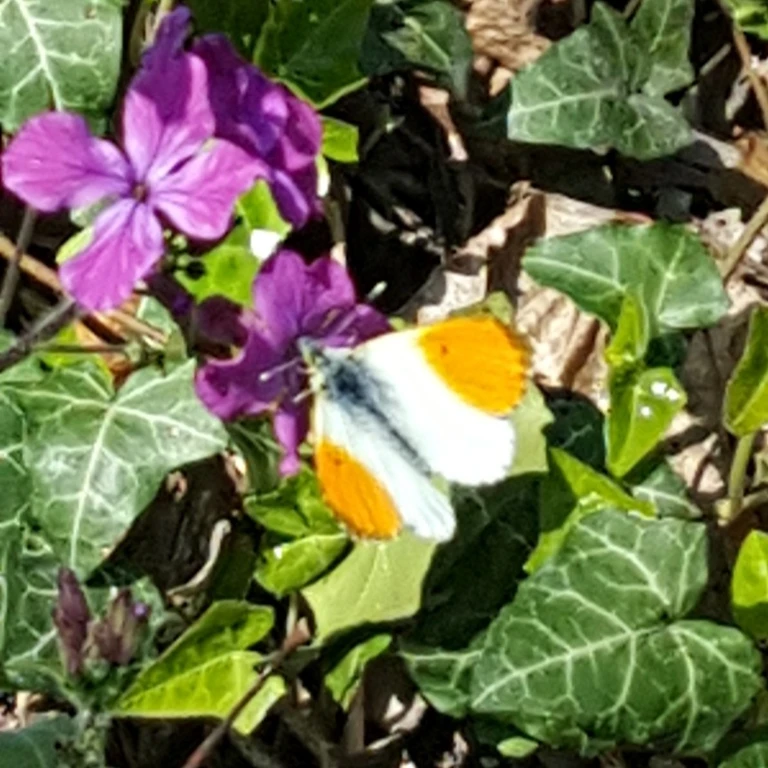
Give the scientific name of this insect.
Anthocharis cardamines
